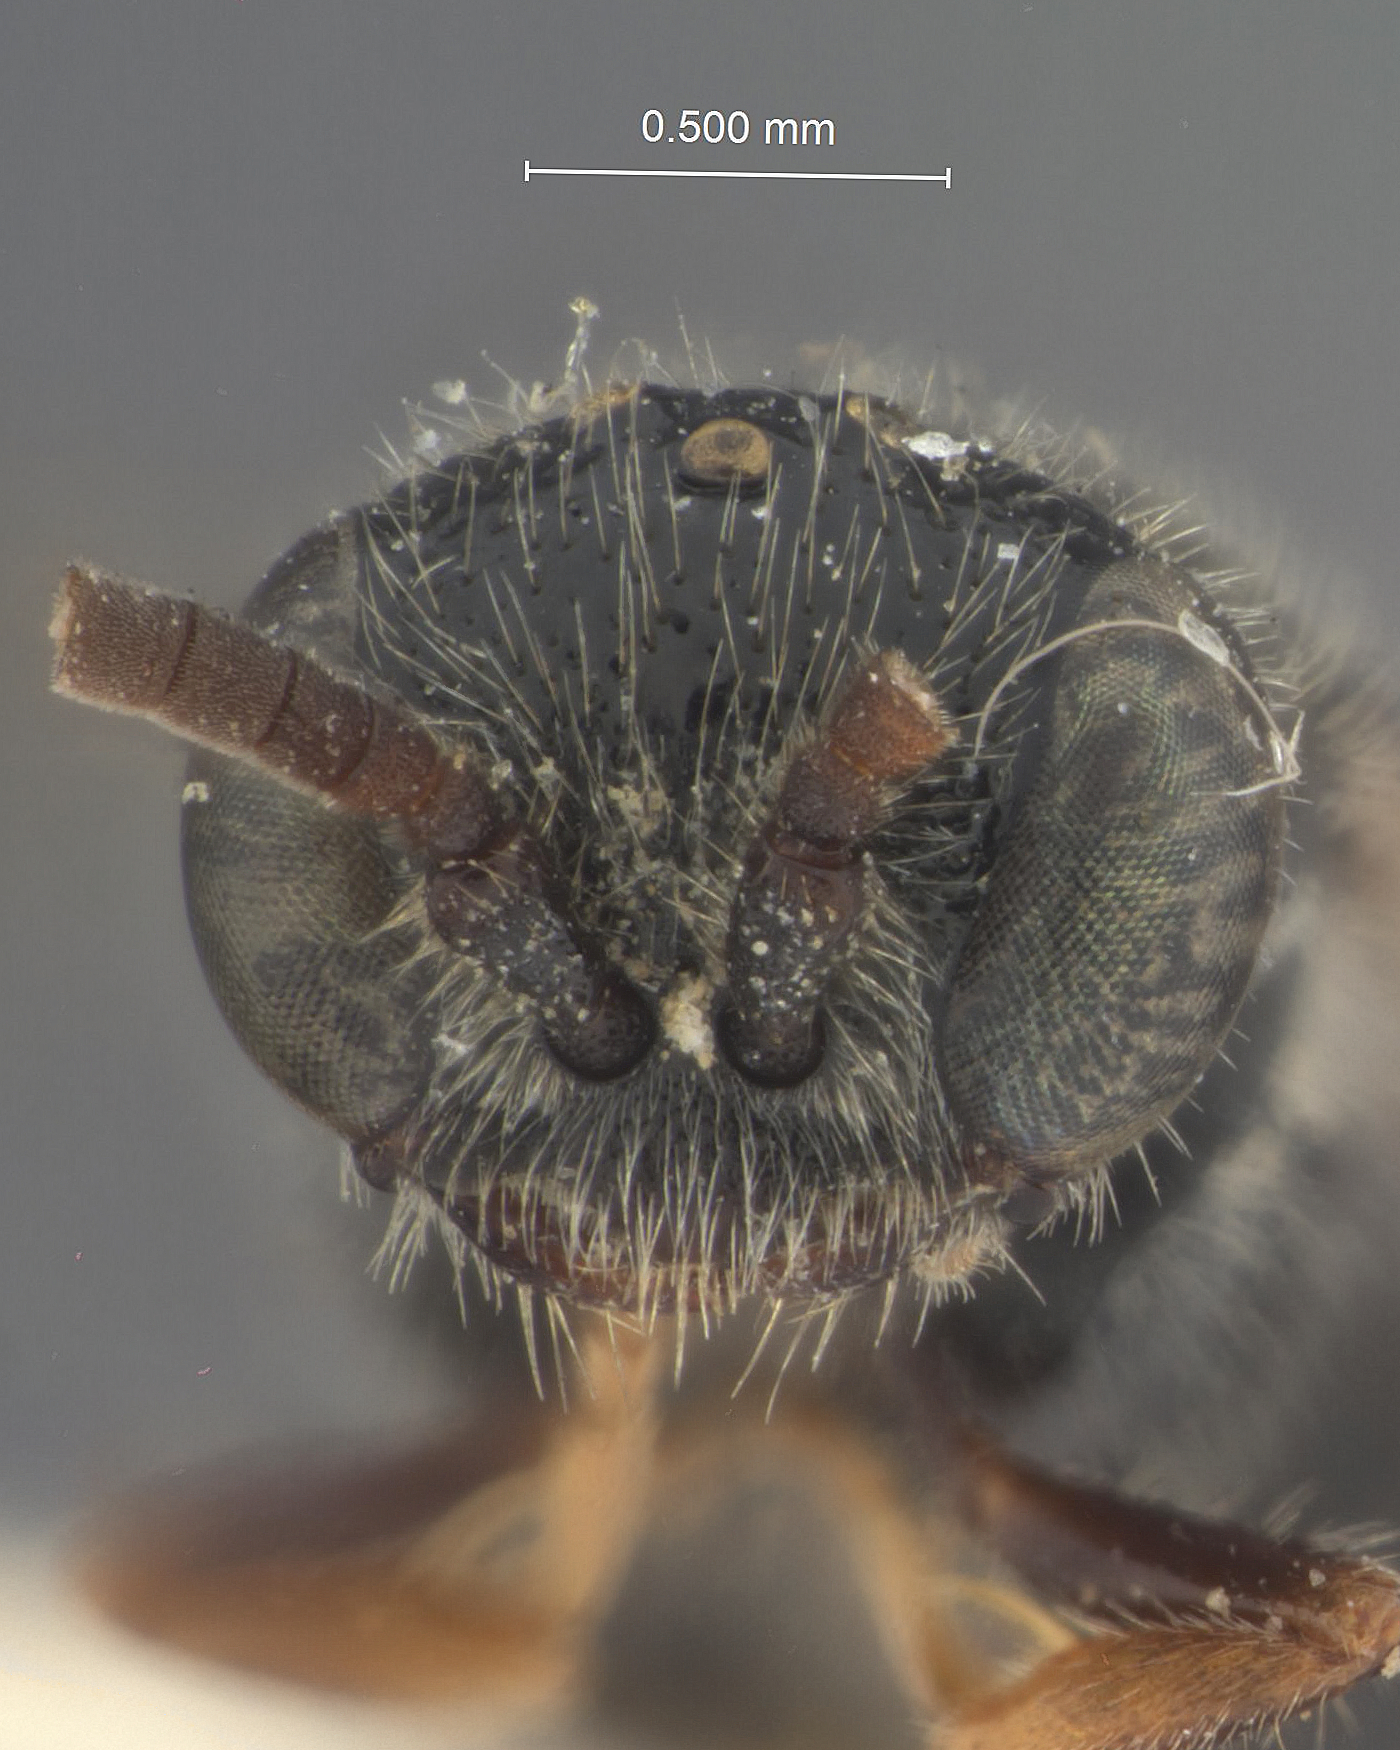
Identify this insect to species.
Tiphia fulvitarsis
